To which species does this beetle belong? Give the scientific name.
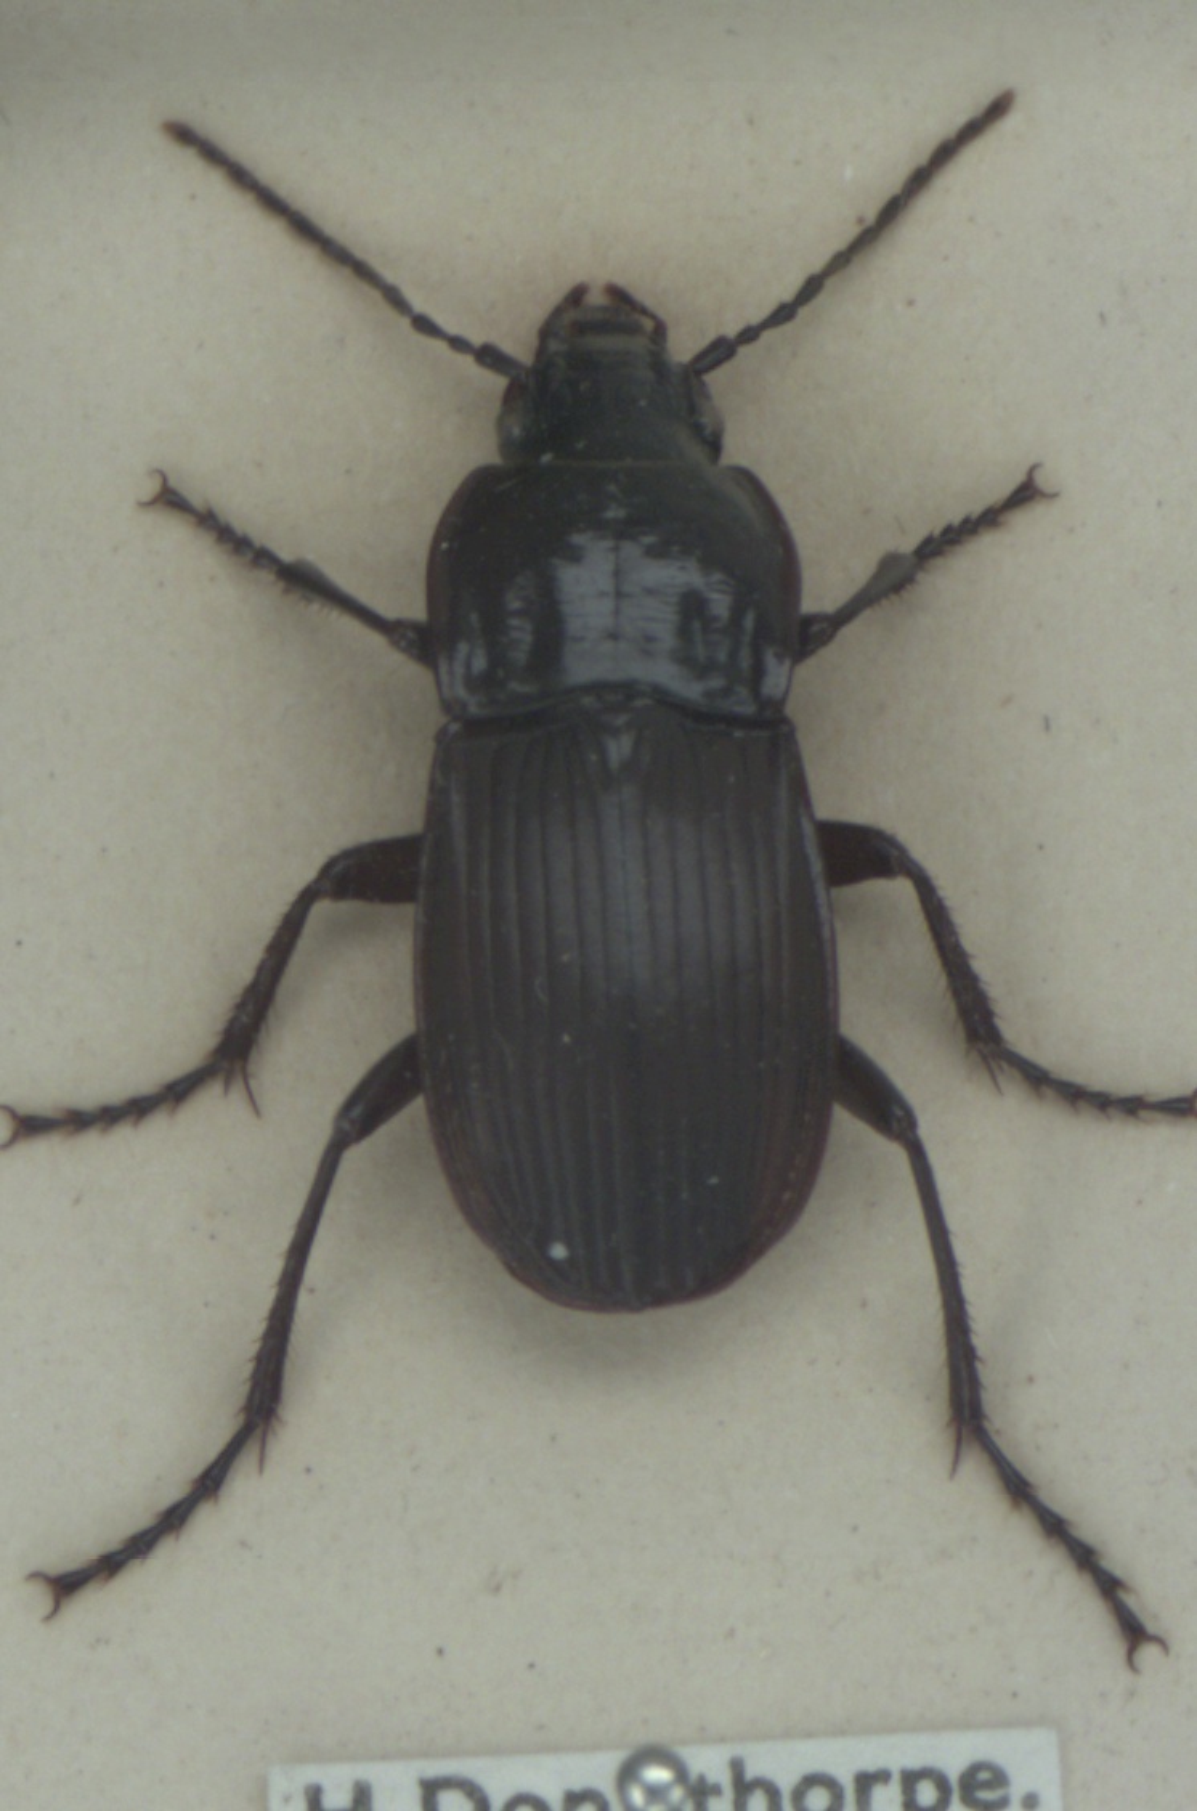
Abax parallelepipedus
